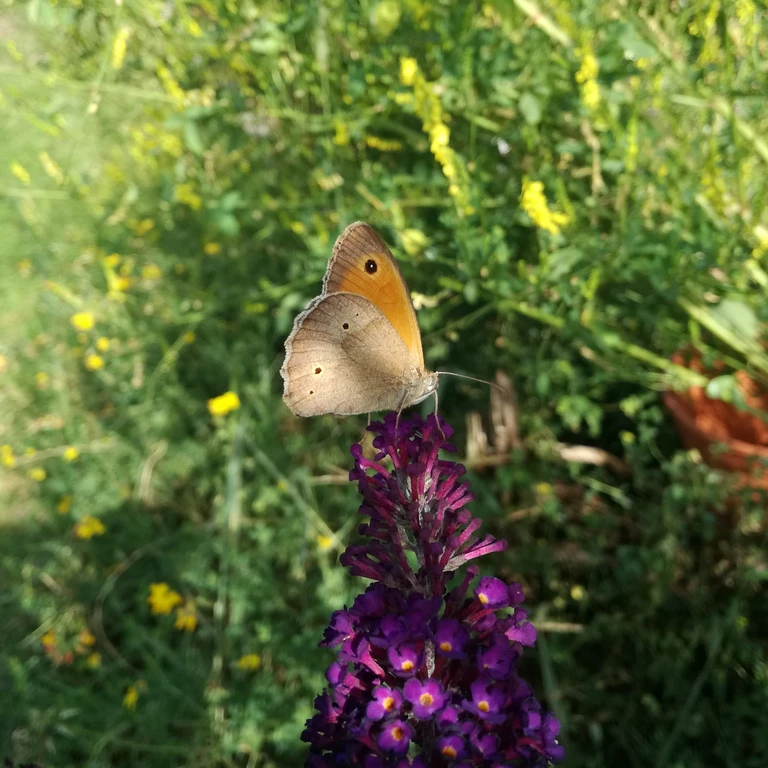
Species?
Maniola jurtina
